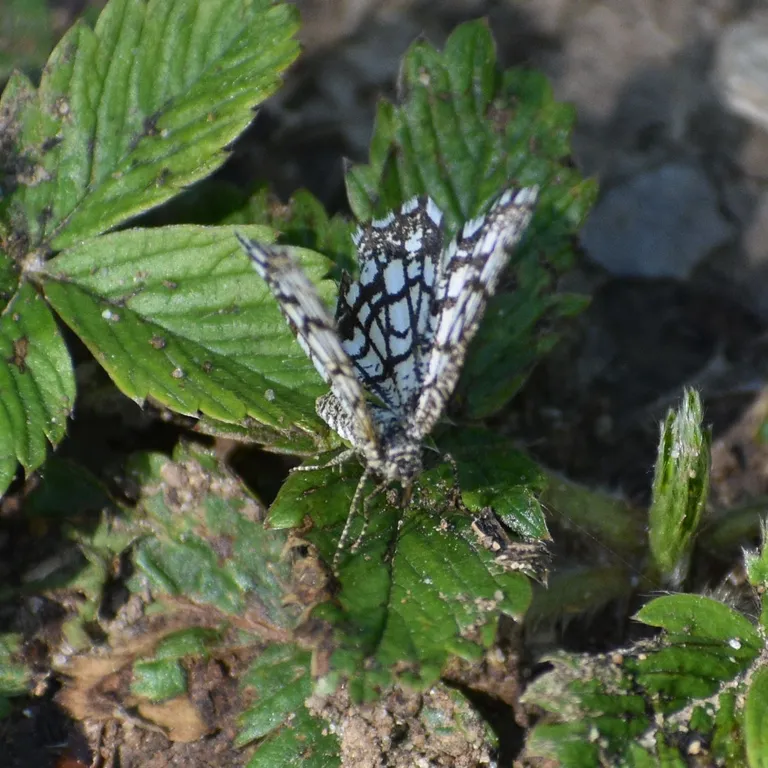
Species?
Chiasmia clathrata
